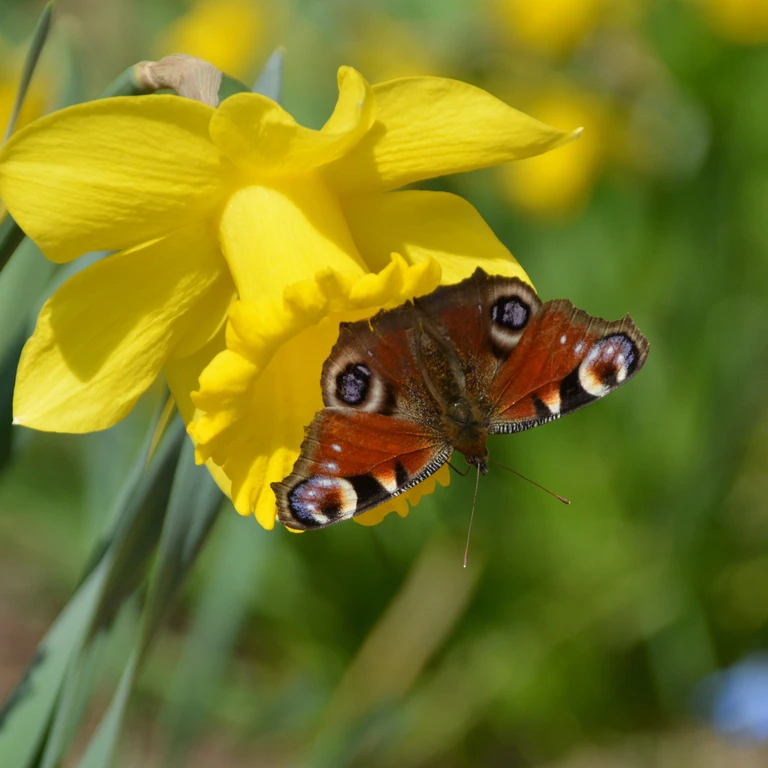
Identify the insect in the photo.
Aglais io
